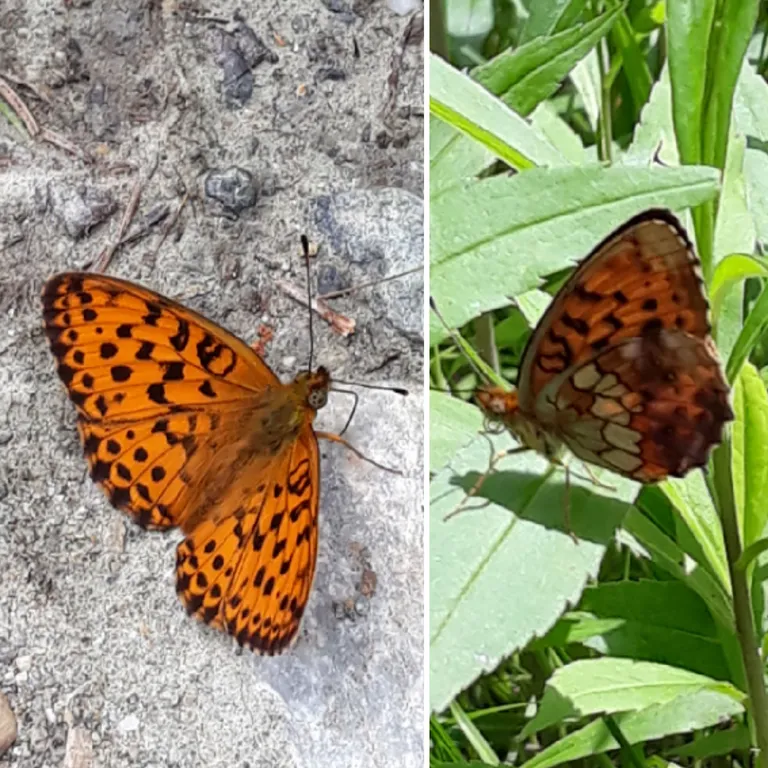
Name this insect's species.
Brenthis daphne
